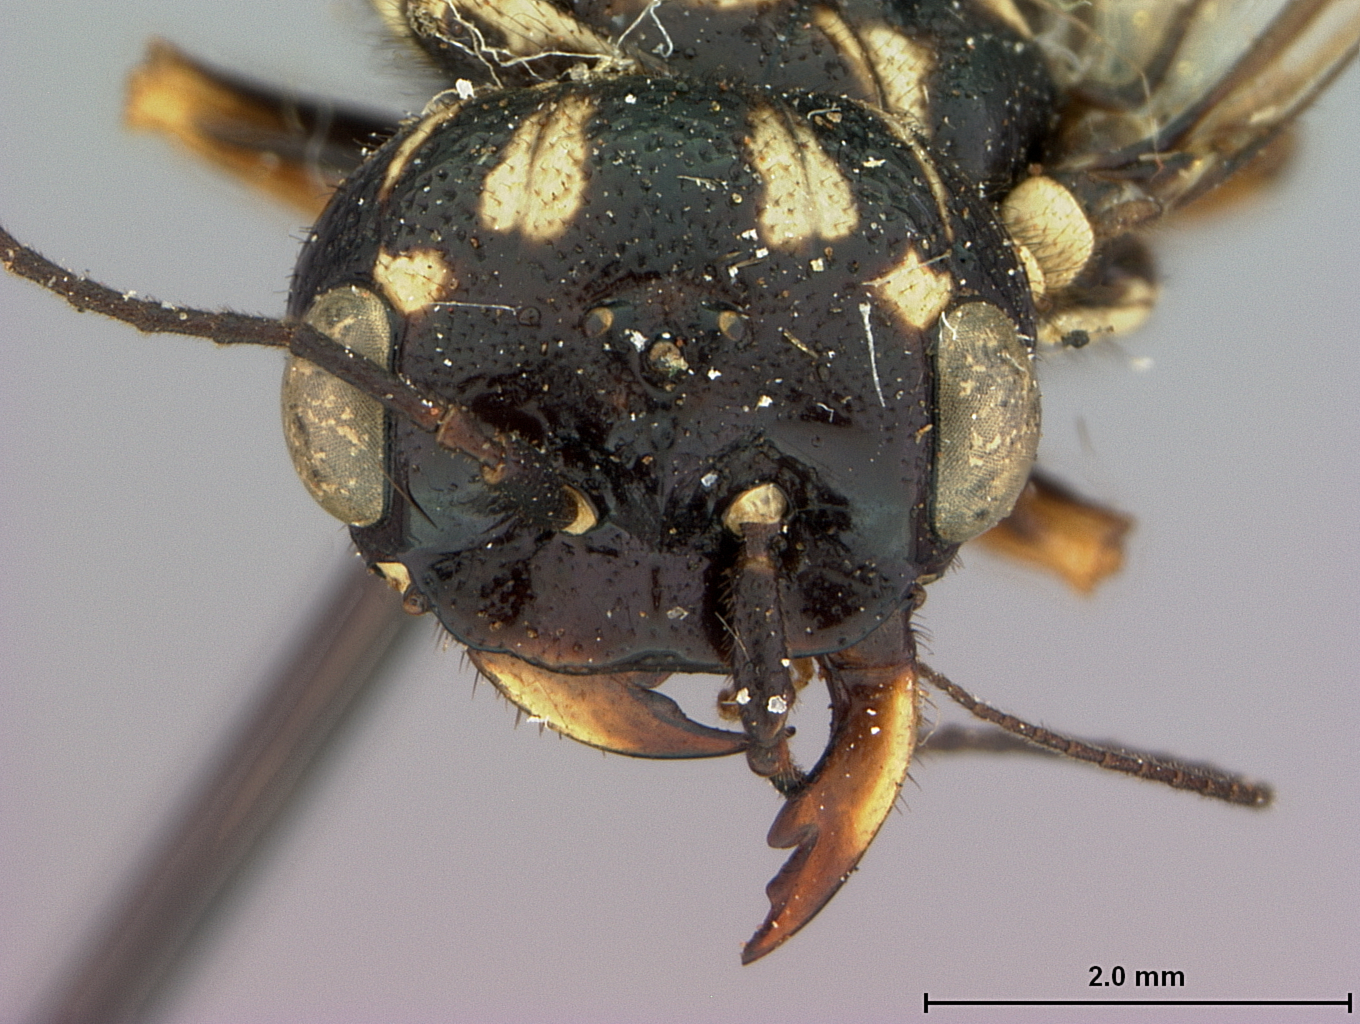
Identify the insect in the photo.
Itycorsia zappei
